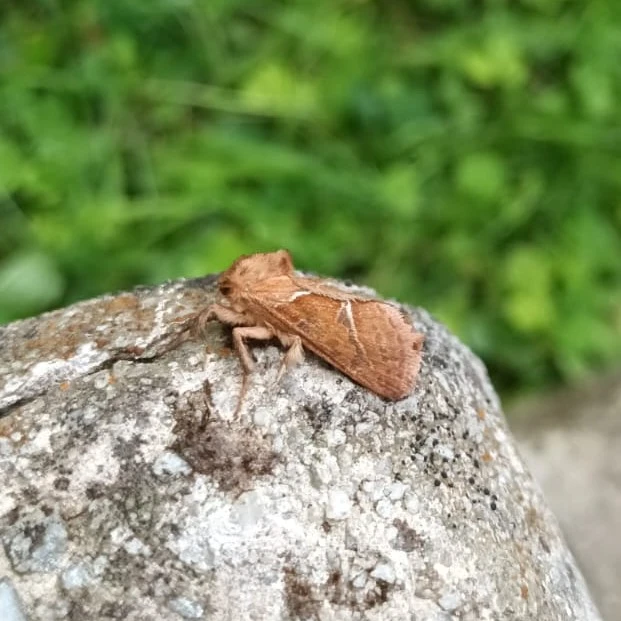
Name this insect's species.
Triodia sylvina
